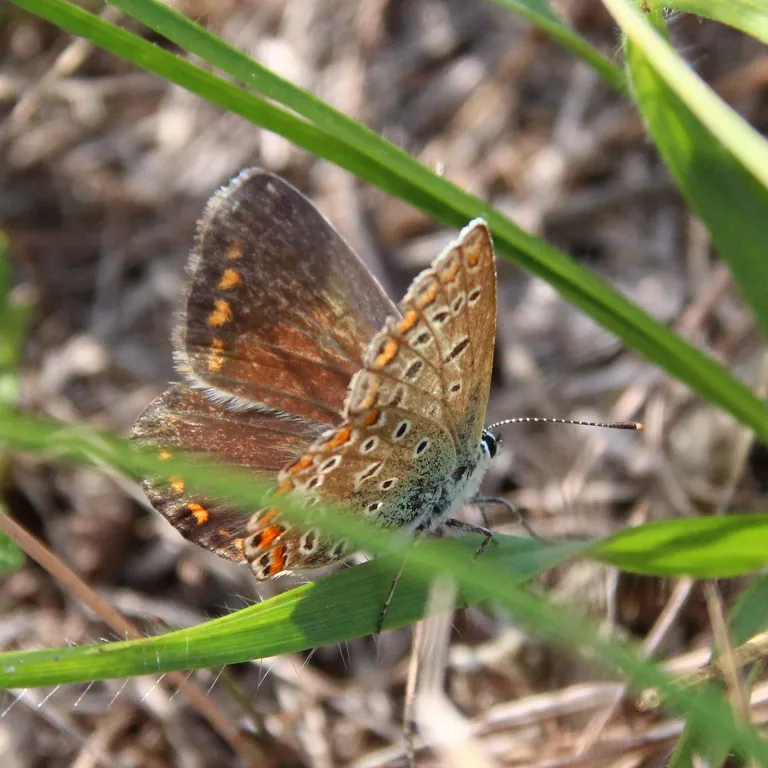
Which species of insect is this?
Polyommatus icarus
